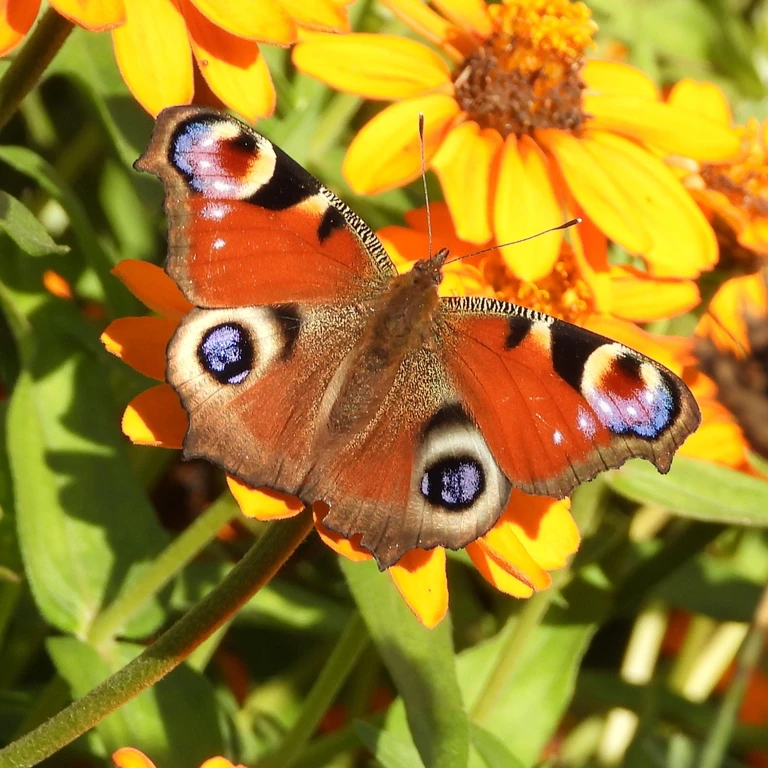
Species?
Aglais io
